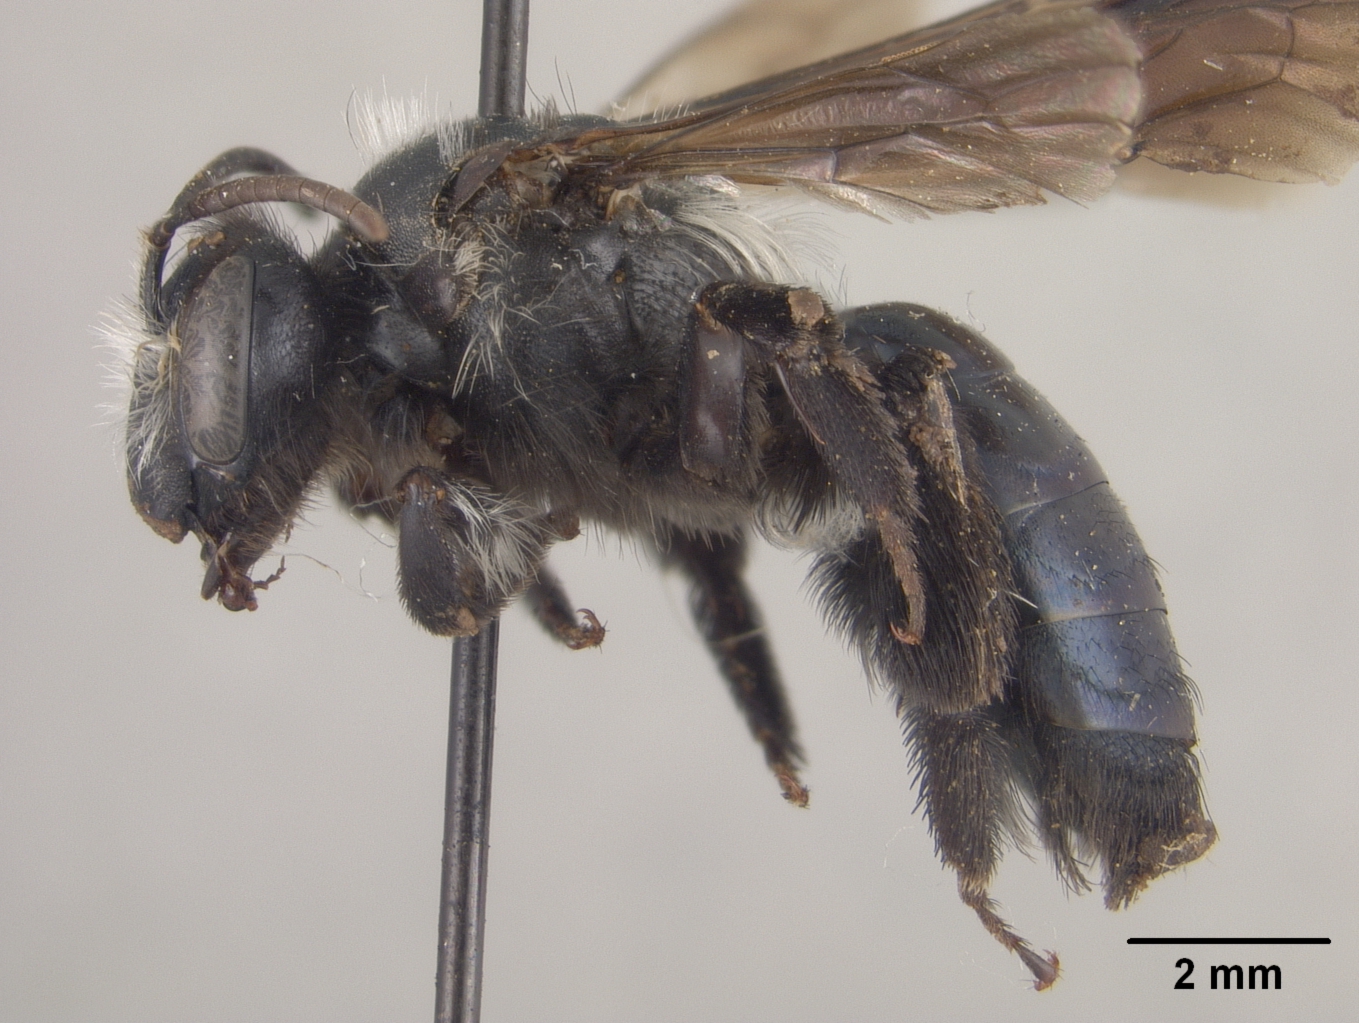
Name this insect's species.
Andrena basifusca
